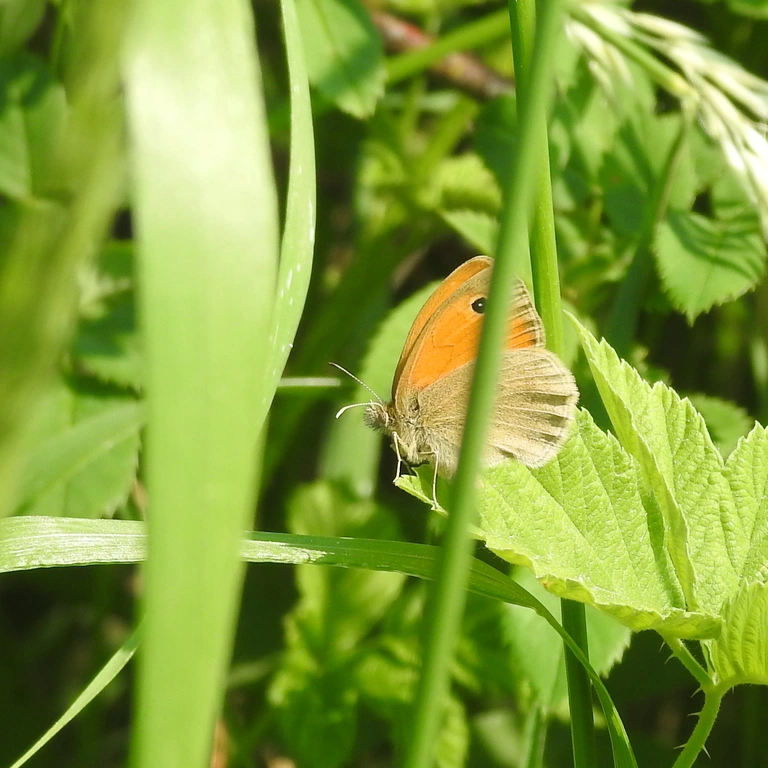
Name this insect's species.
Coenonympha pamphilus
